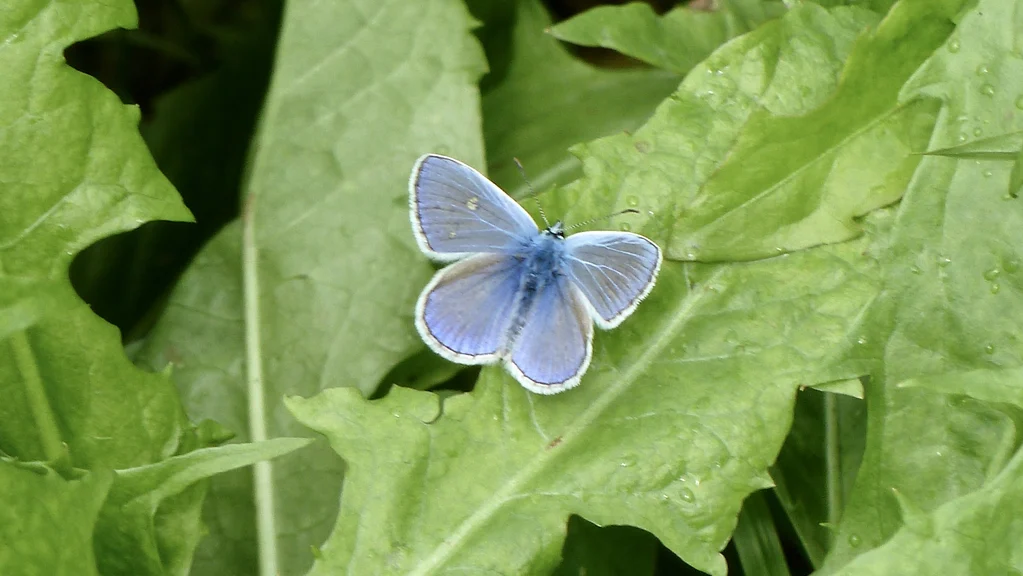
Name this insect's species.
Polyommatus icarus
